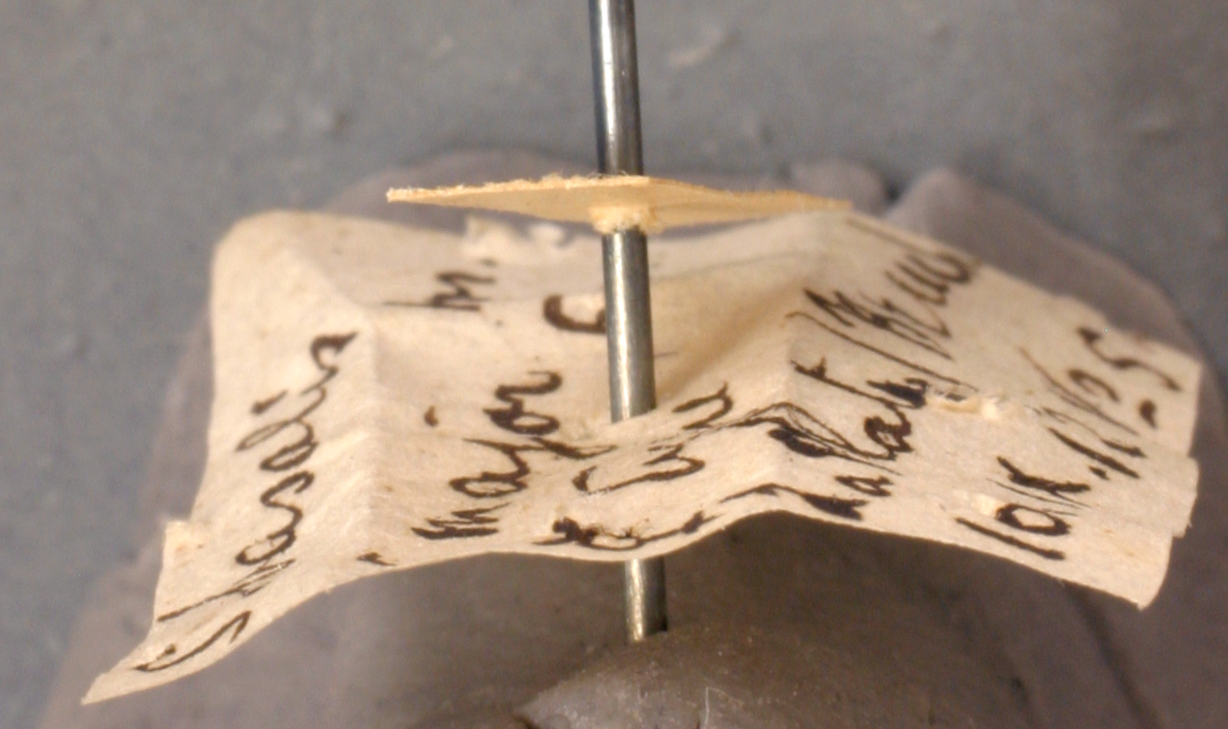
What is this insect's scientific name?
Solenopsis basalis
